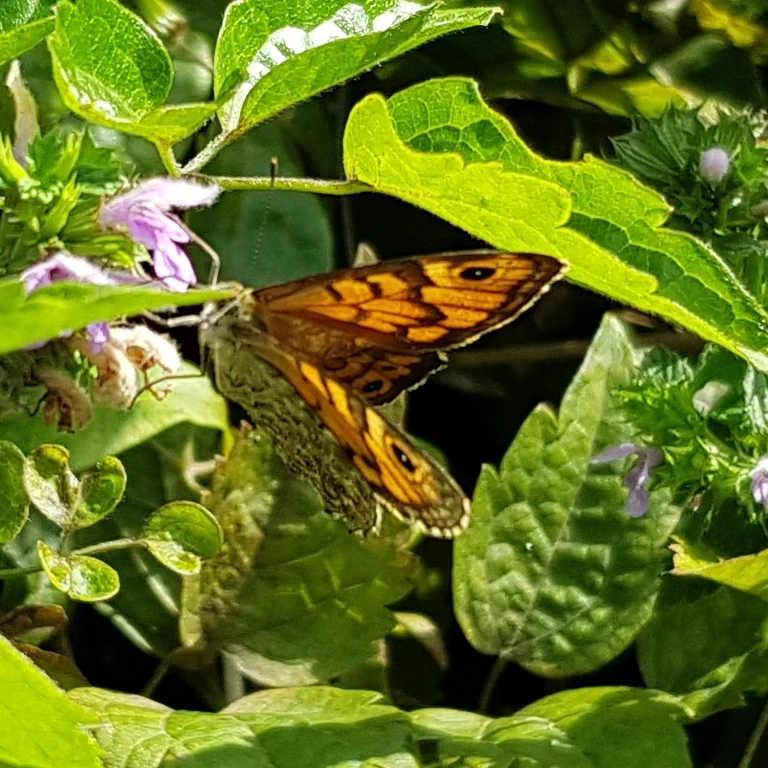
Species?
Lasiommata megera (also Pararge megera)
